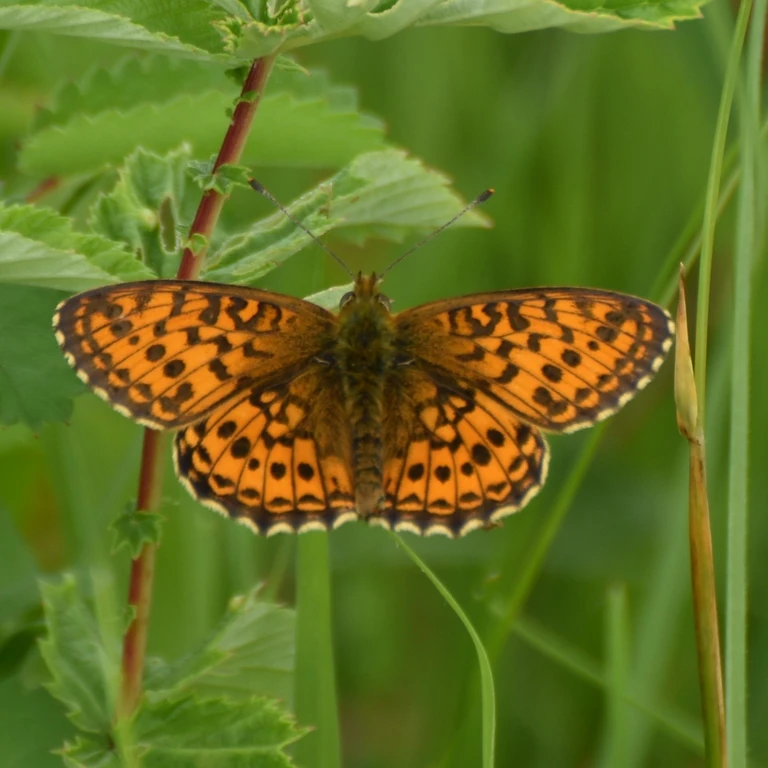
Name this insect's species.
Brenthis ino
